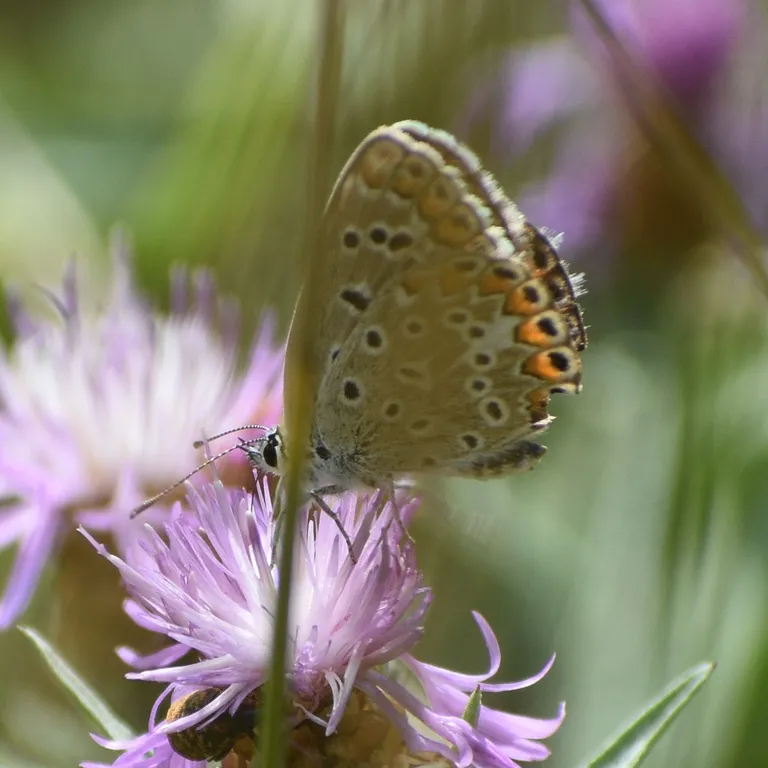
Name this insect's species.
Polyommatus icarus
